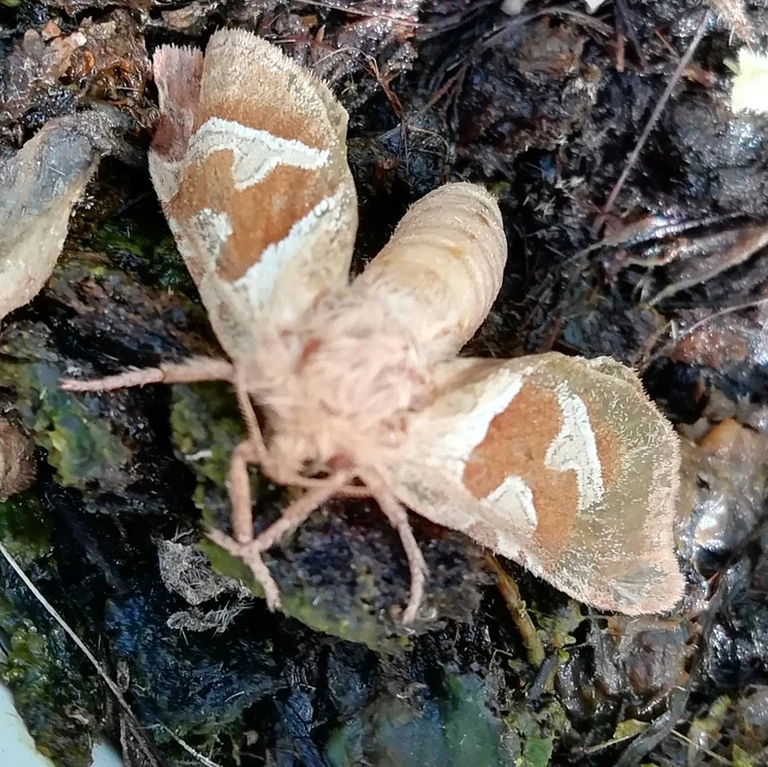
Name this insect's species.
Triodia sylvina
